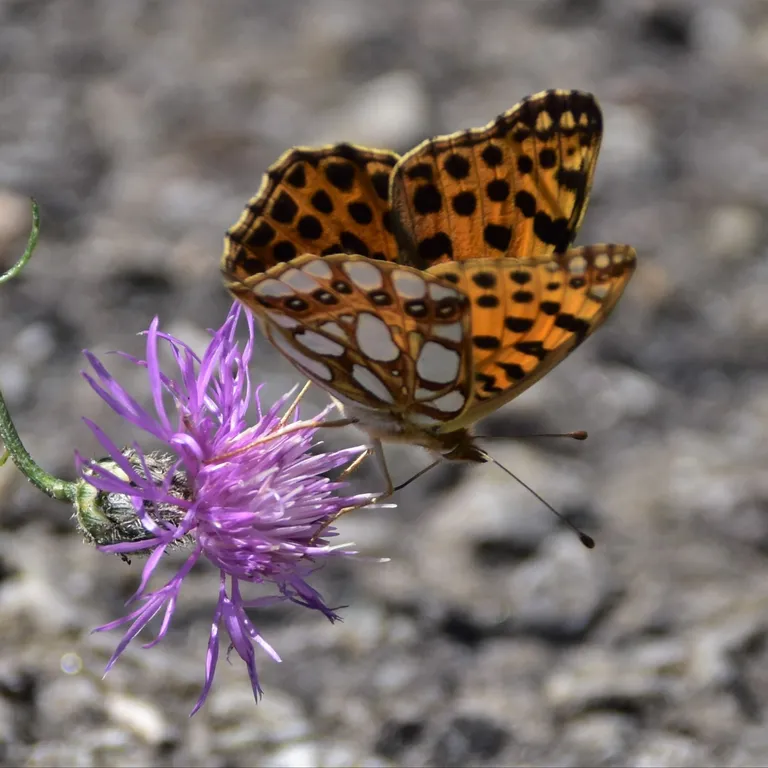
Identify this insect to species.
Issoria lathonia
